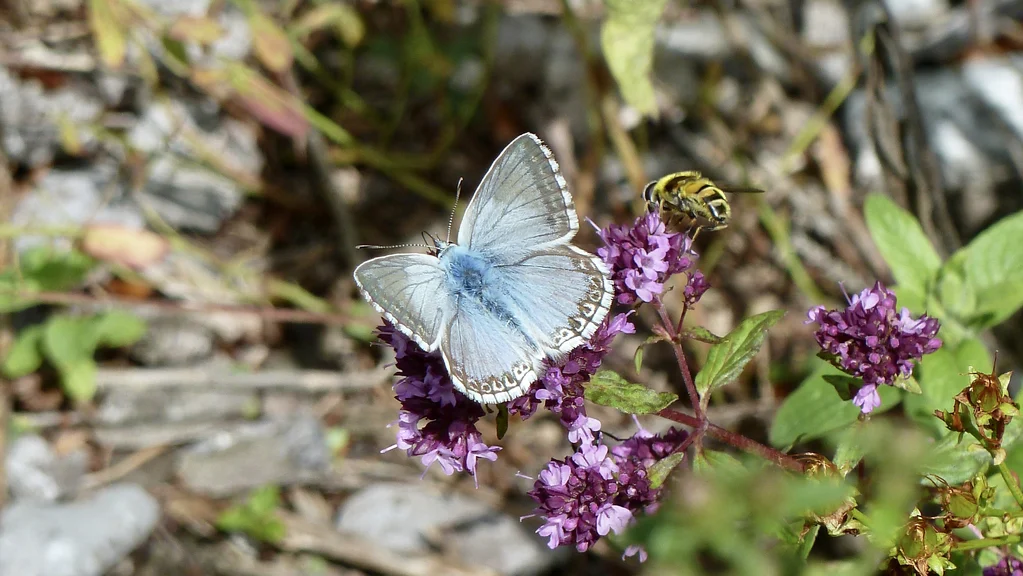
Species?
Lysandra coridon
